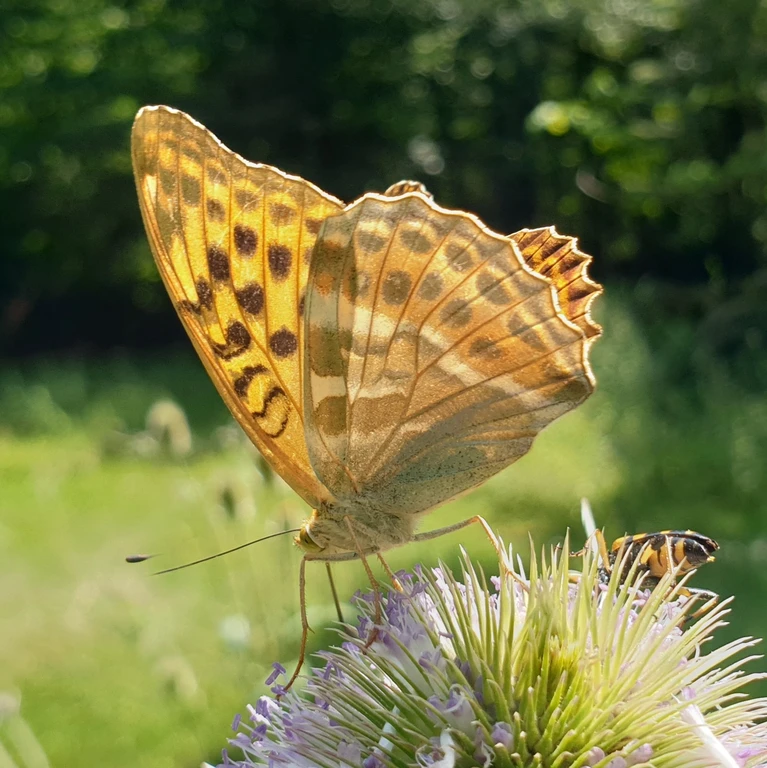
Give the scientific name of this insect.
Argynnis paphia
